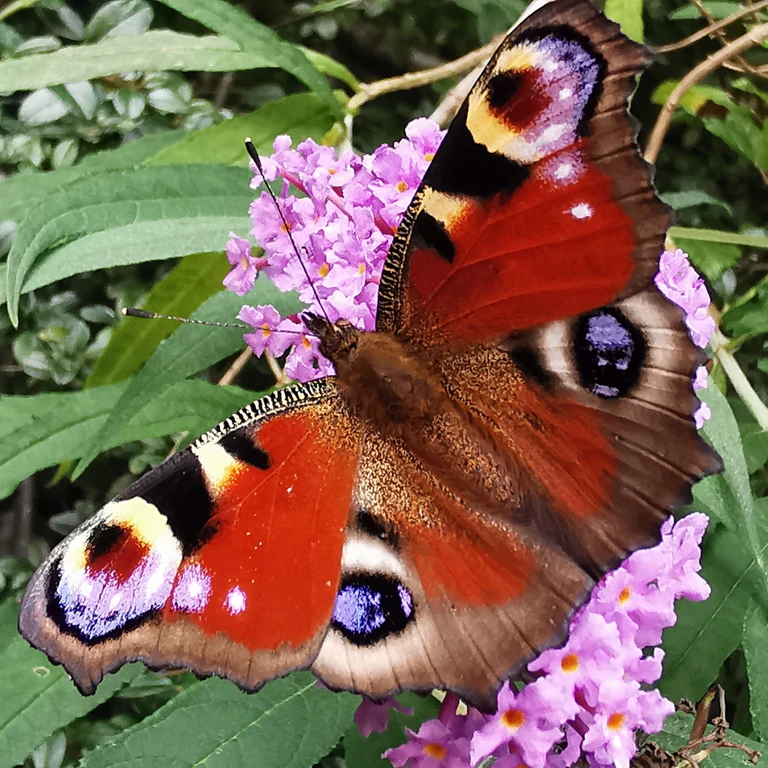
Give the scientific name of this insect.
Aglais io
